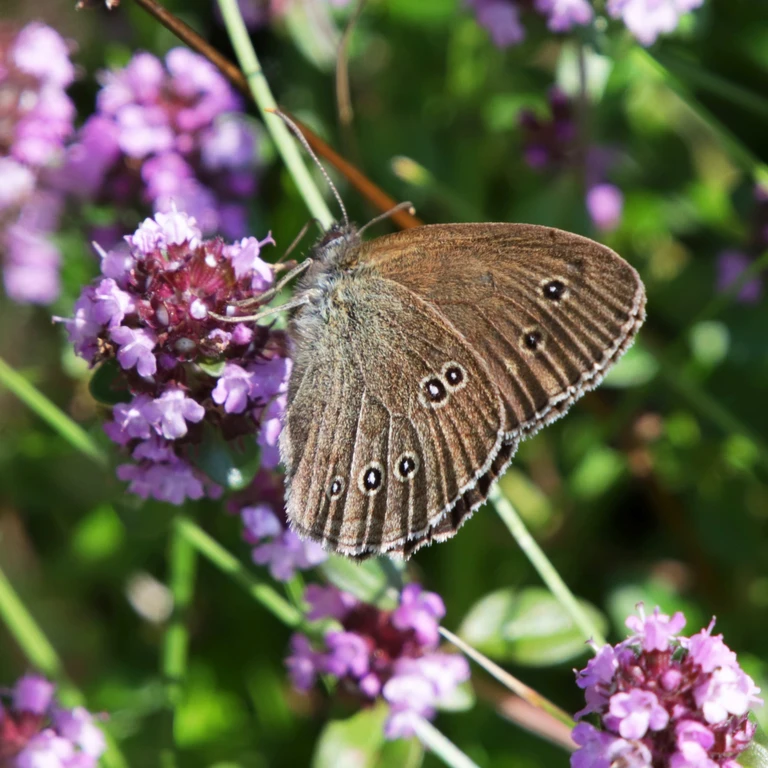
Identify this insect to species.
Aphantopus hyperantus
